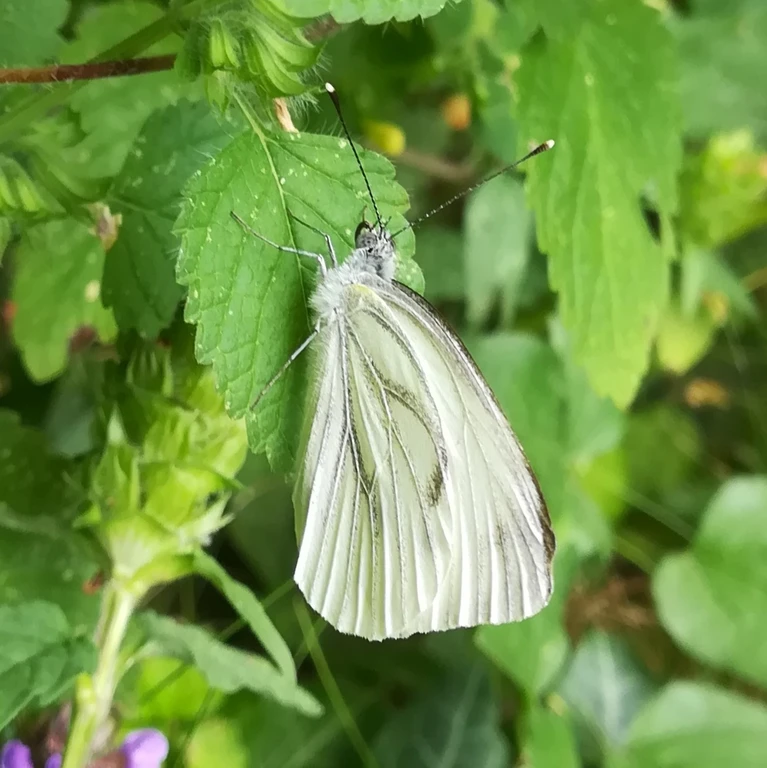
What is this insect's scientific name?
Pieris napi
